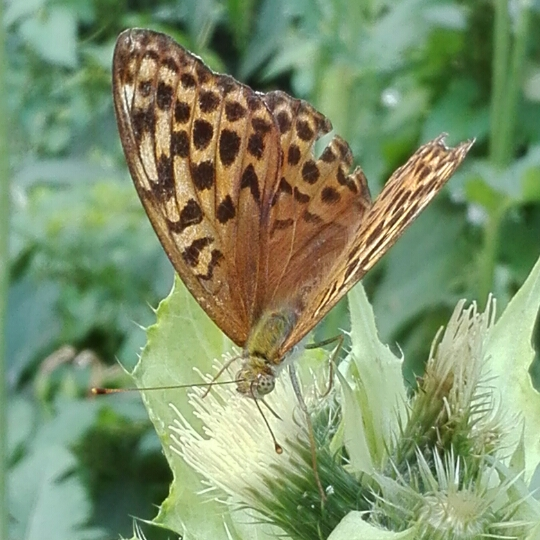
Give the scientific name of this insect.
Argynnis paphia
